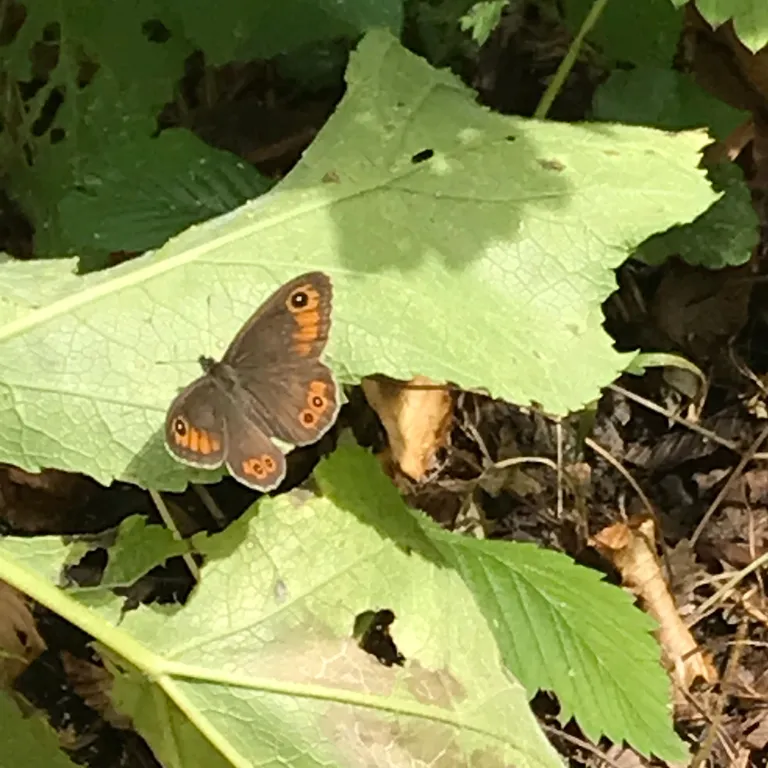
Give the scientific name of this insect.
Lasiommata maera (also Pararge maera)
